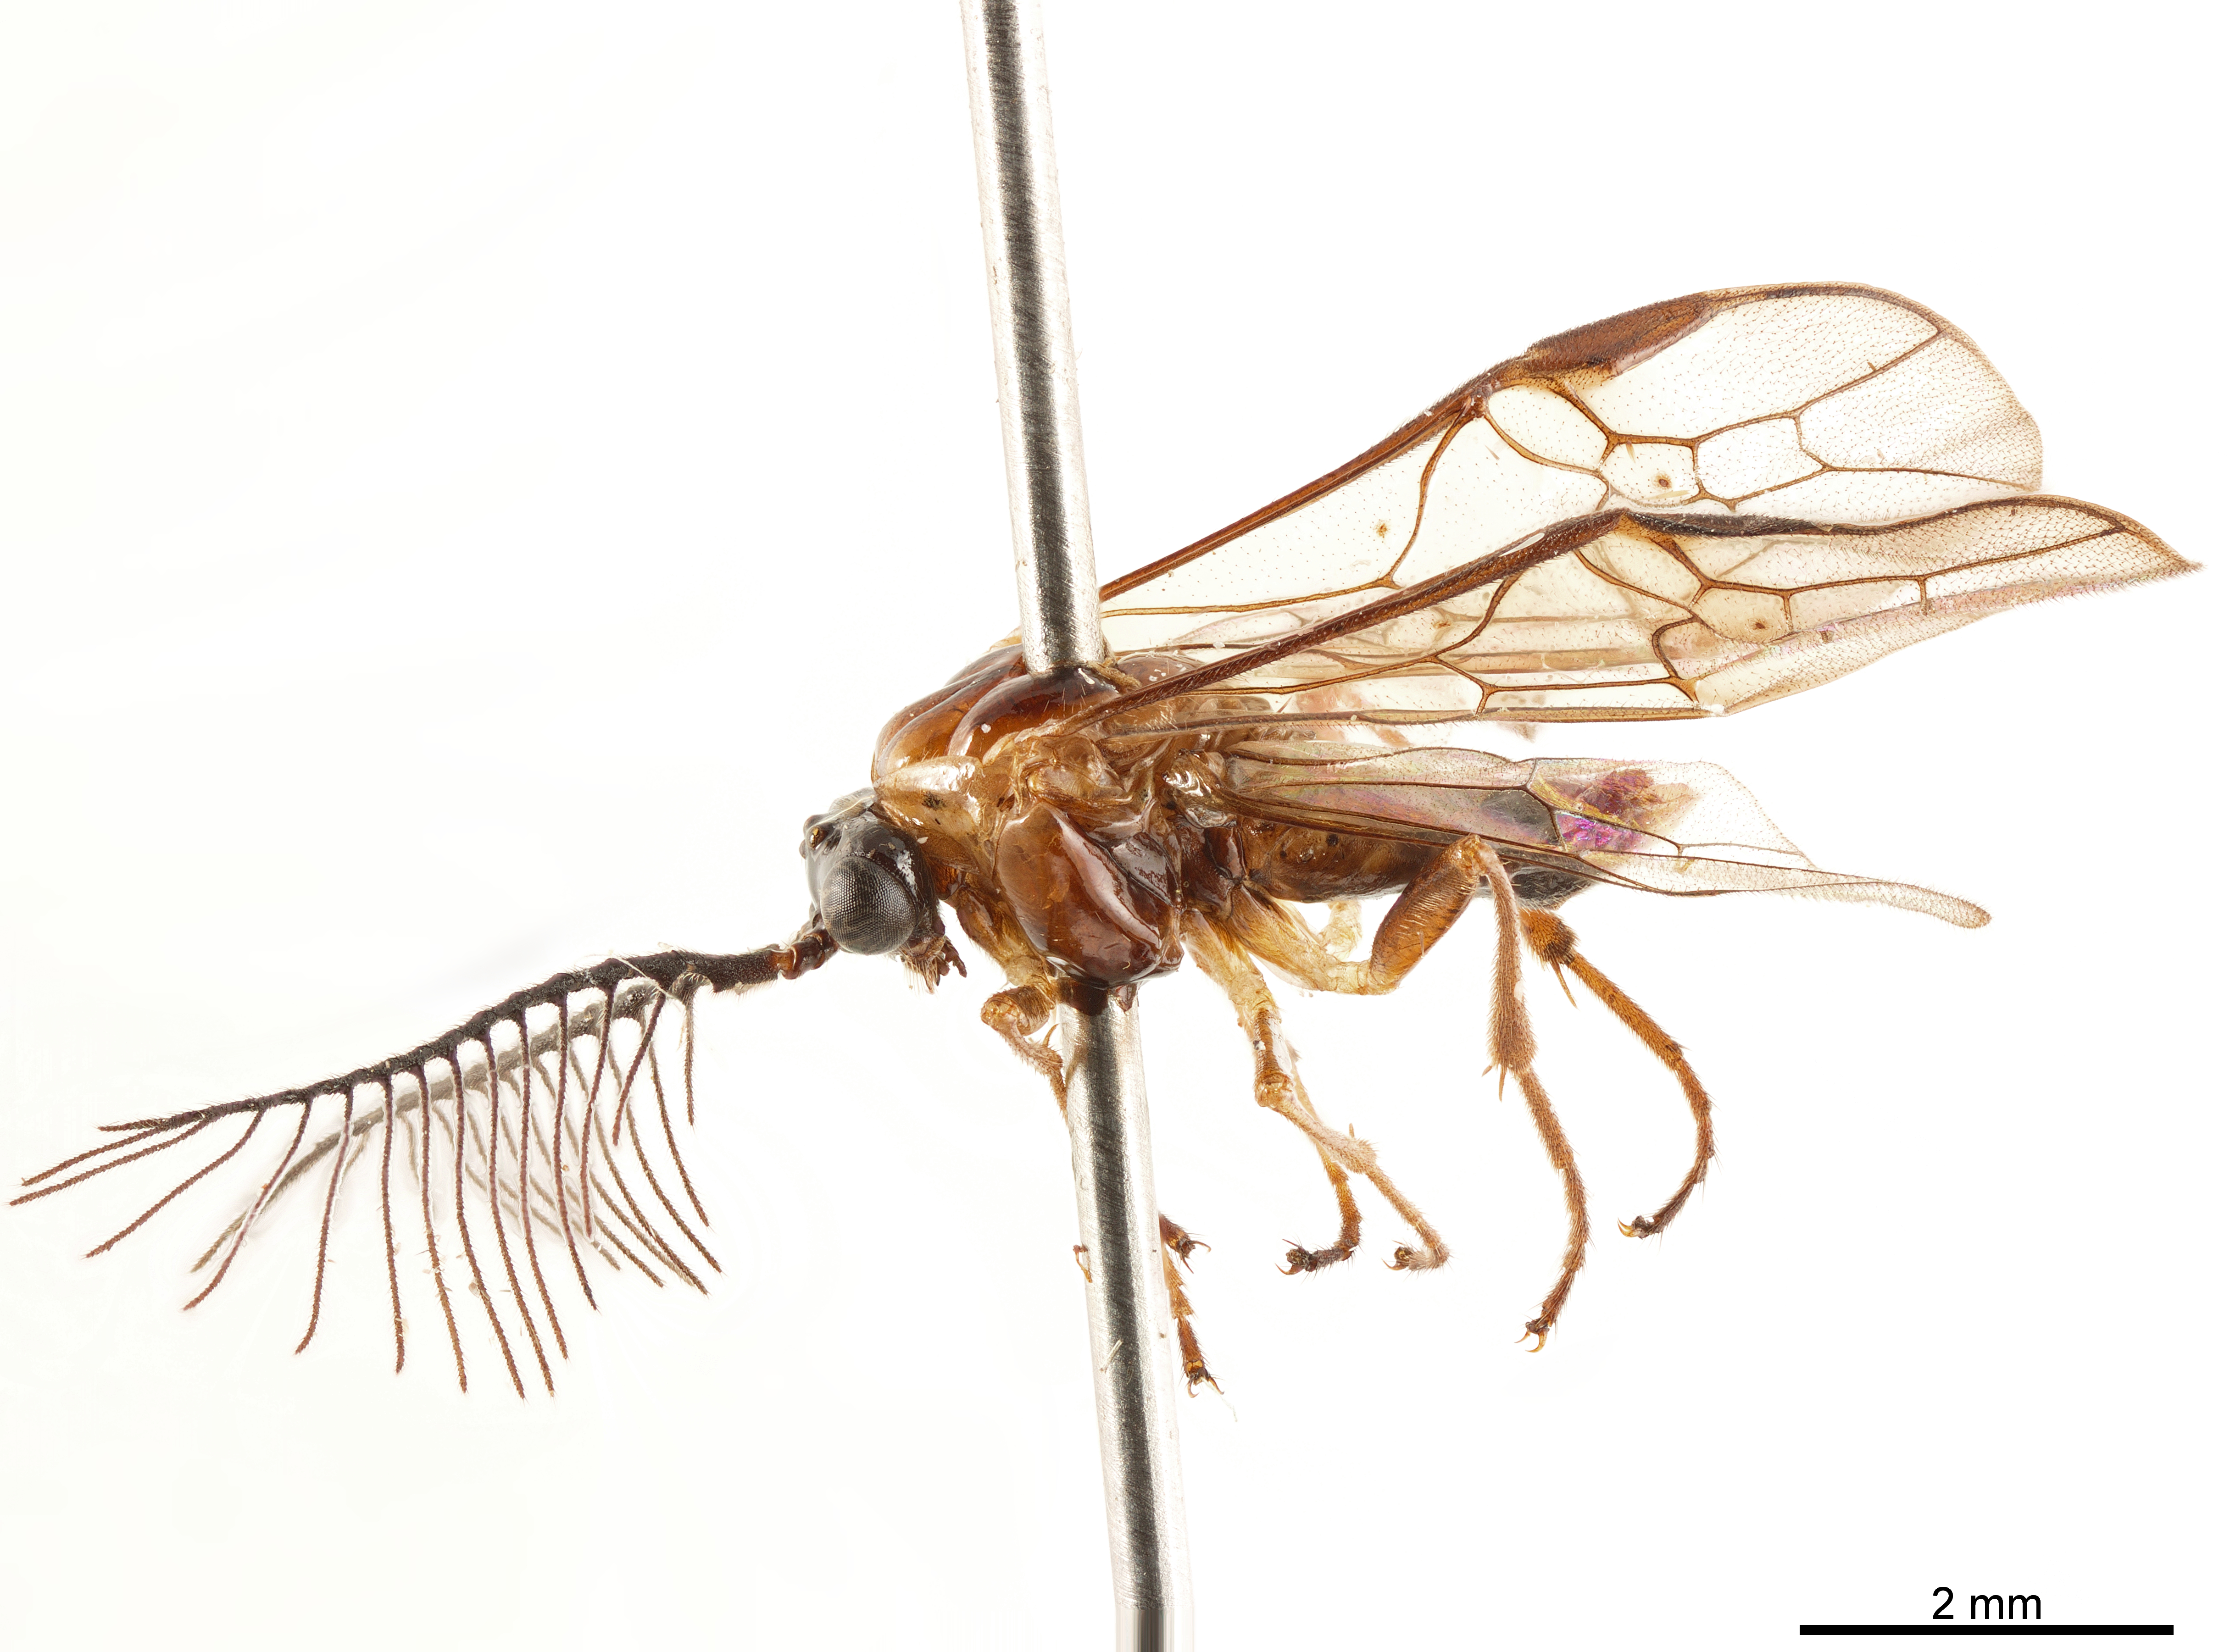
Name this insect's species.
Cladomacra nigriceps
